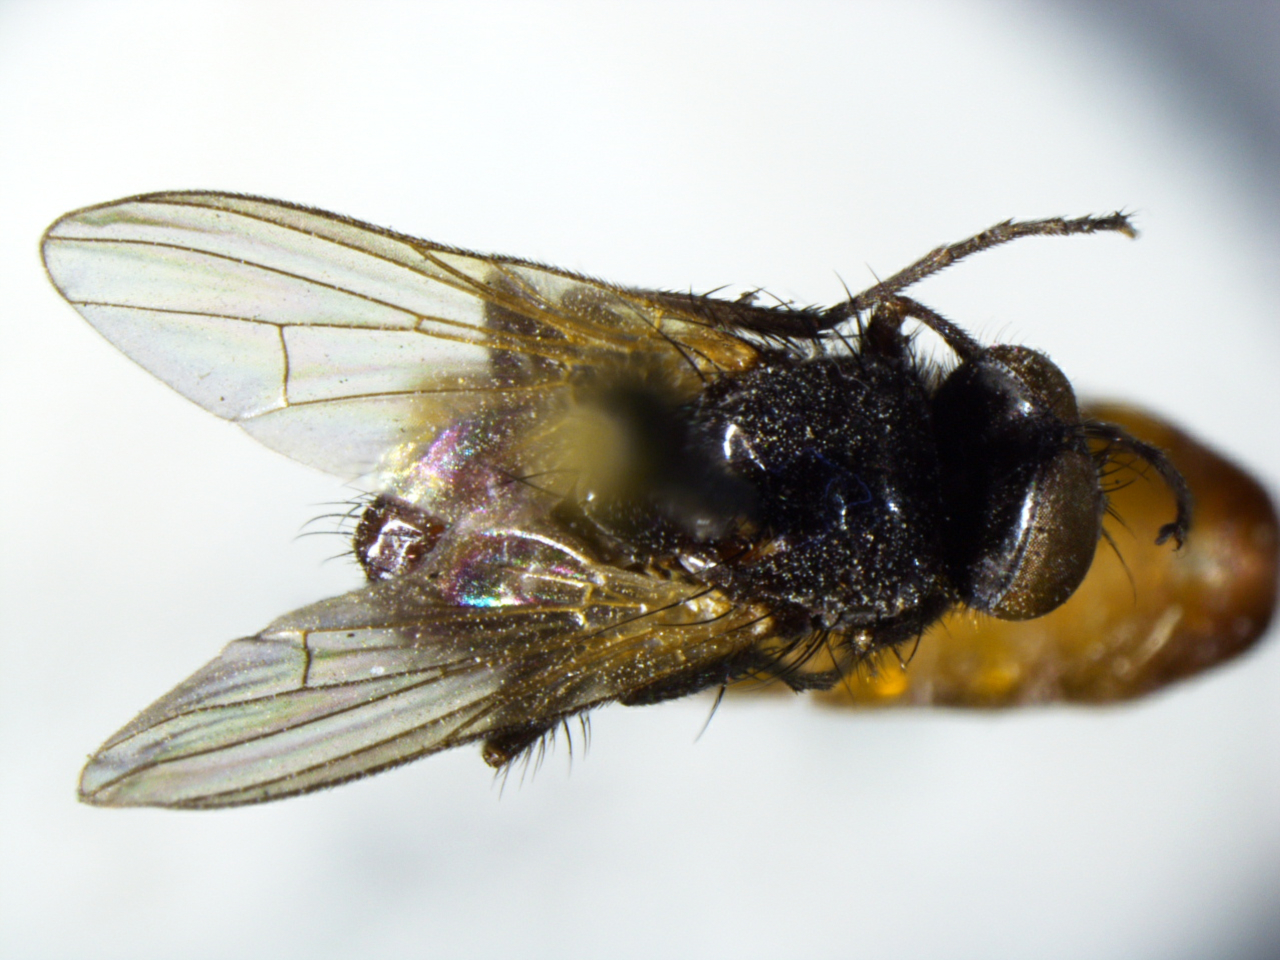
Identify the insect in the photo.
Hydrotaea nidicola
